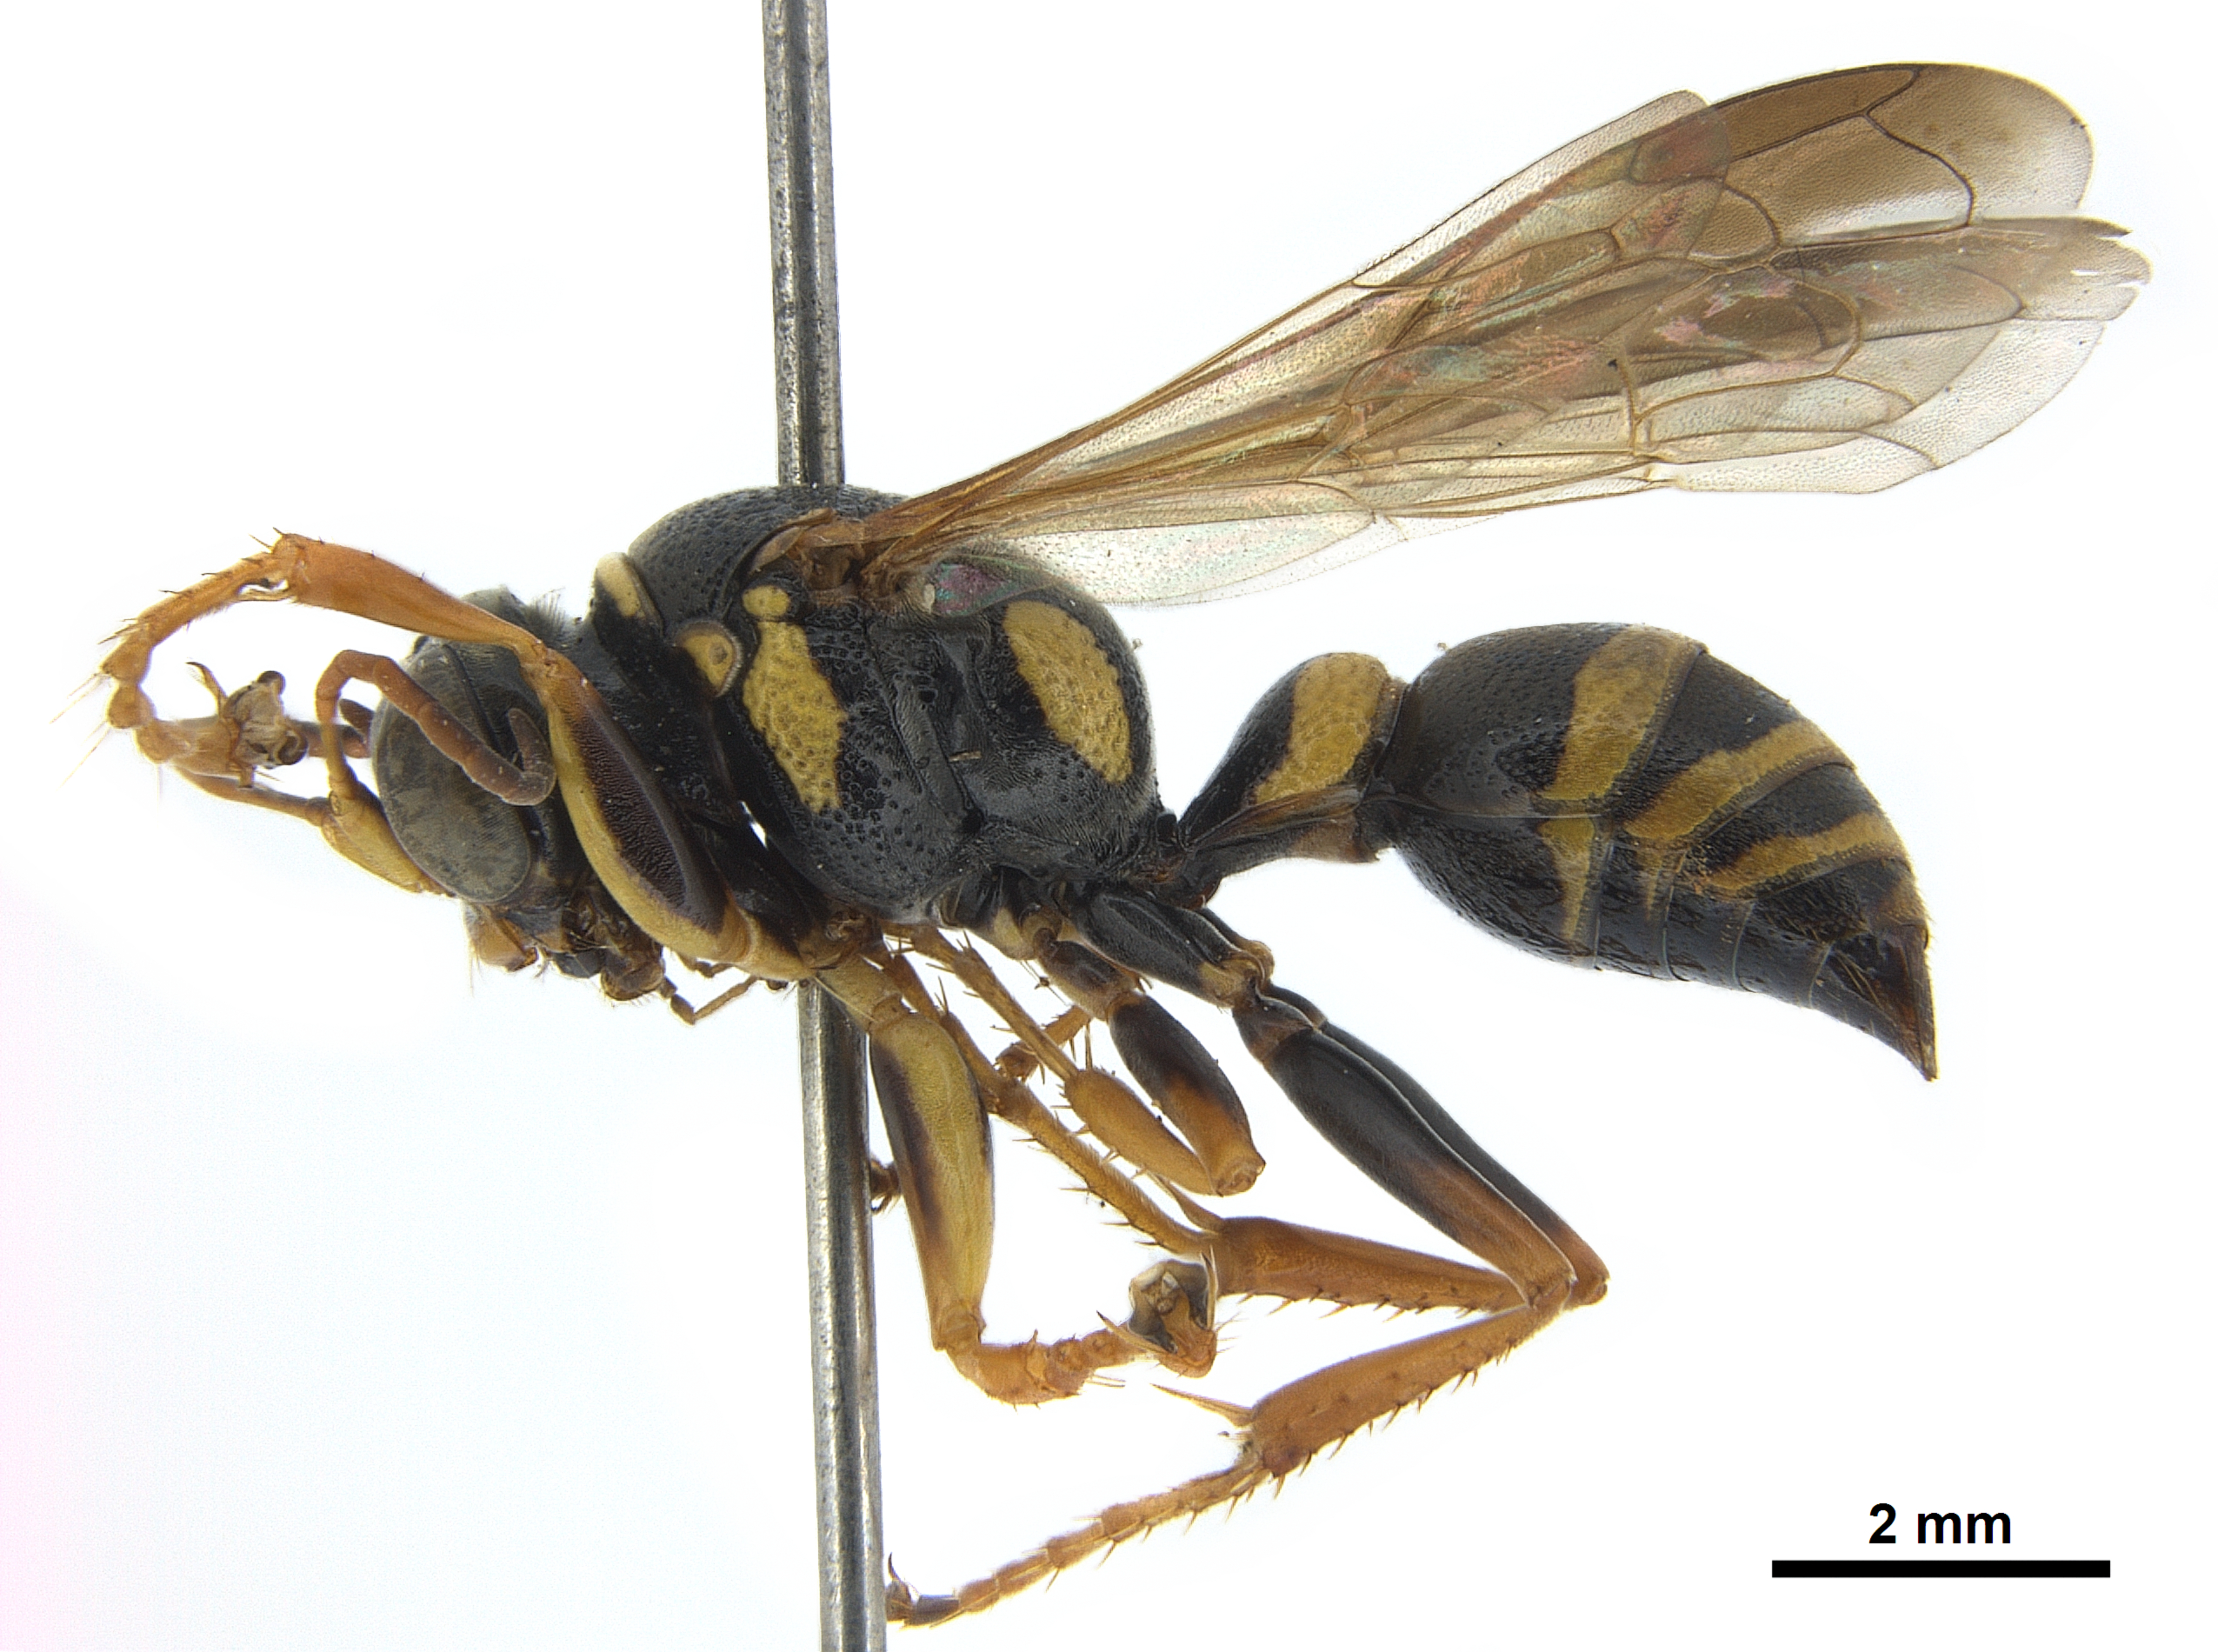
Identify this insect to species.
Psammaletes mexicanus
